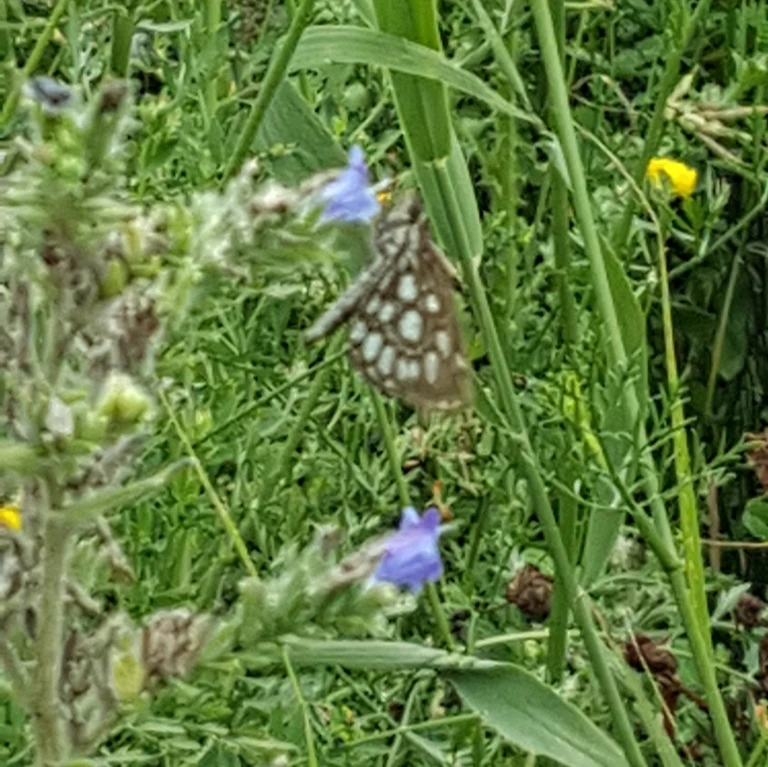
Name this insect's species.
Heteropterus morpheus
